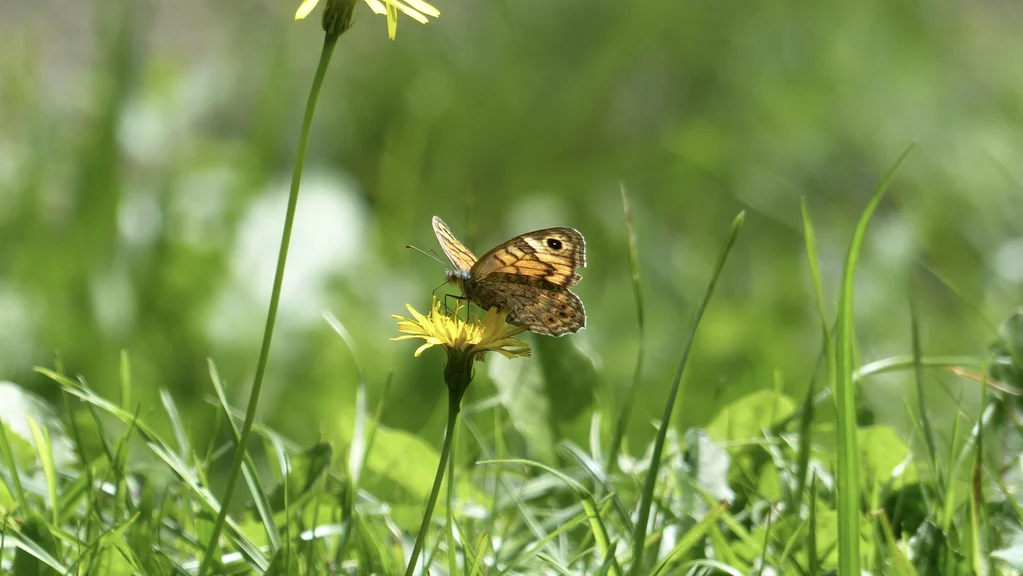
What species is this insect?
Lasiommata megera (also Pararge megera)
